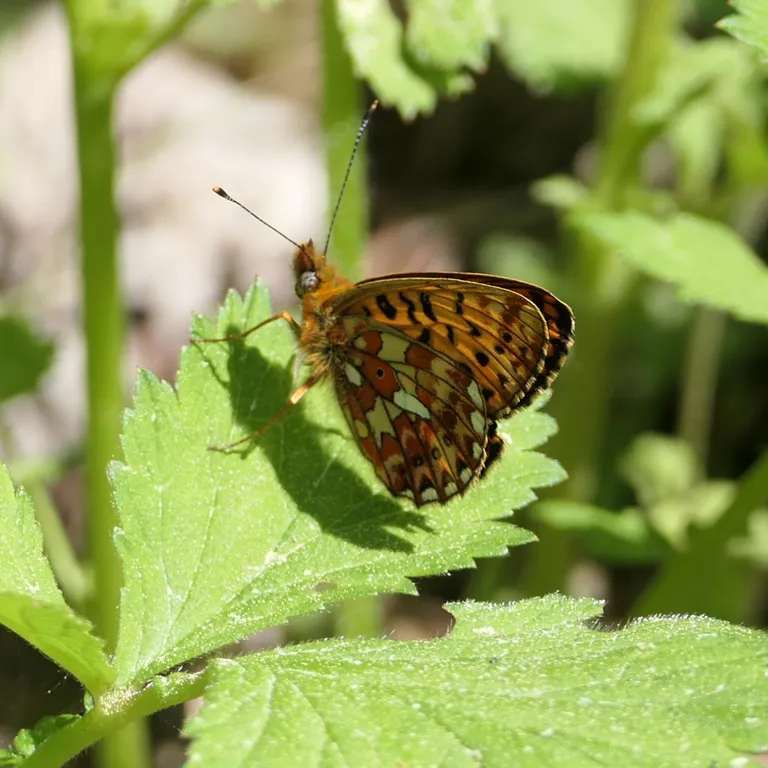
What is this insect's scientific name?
Boloria euphrosyne (also Clossiana euphrosyne)
